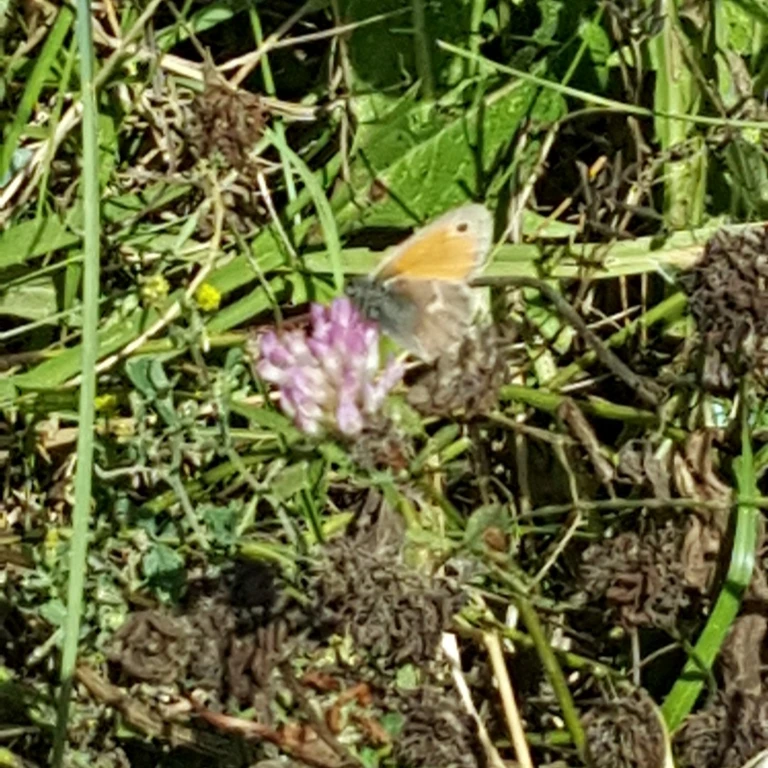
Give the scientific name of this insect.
Coenonympha pamphilus
